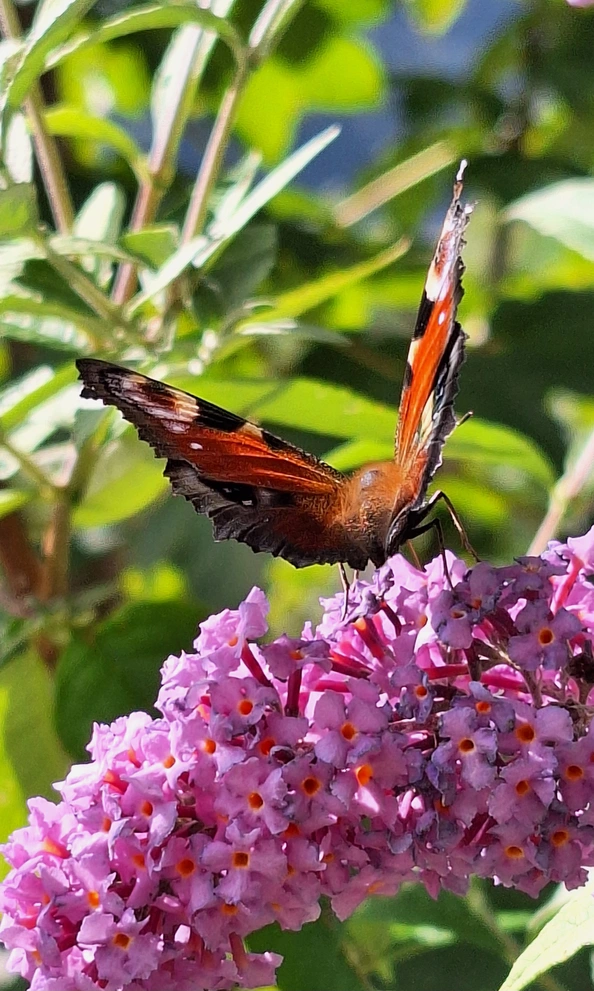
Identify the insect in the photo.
Aglais io
